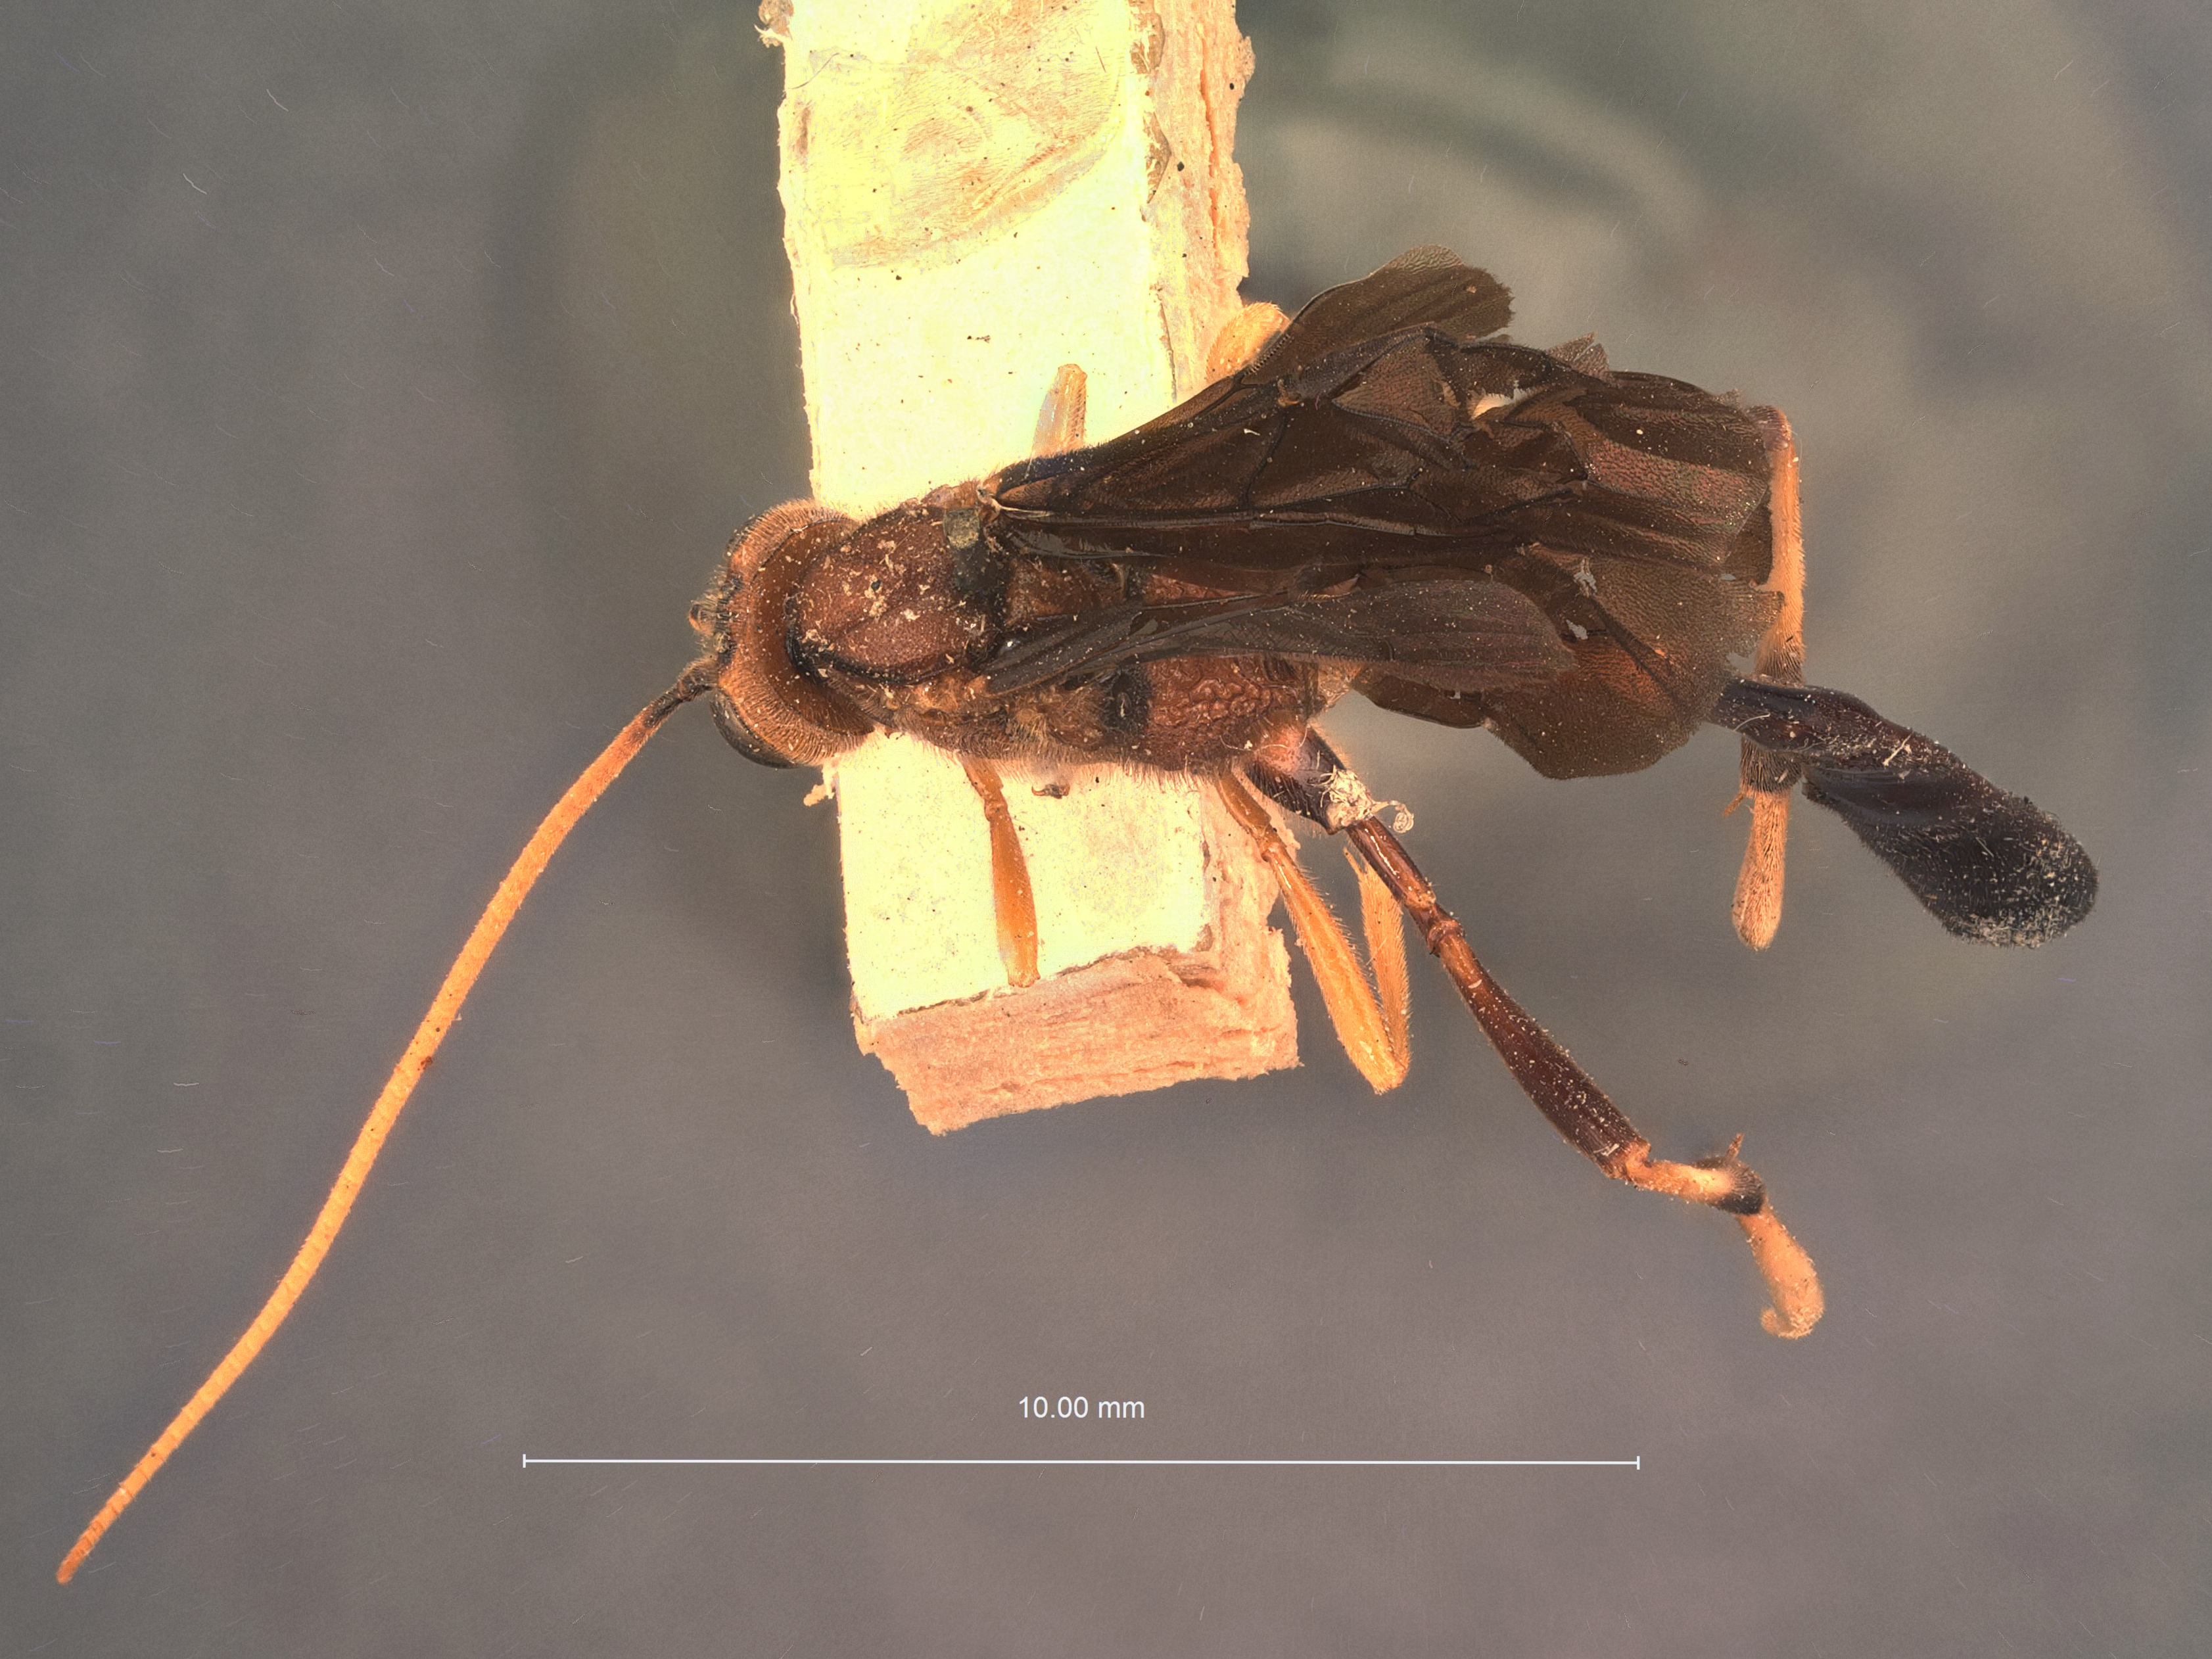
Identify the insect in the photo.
Exochilum texanum
